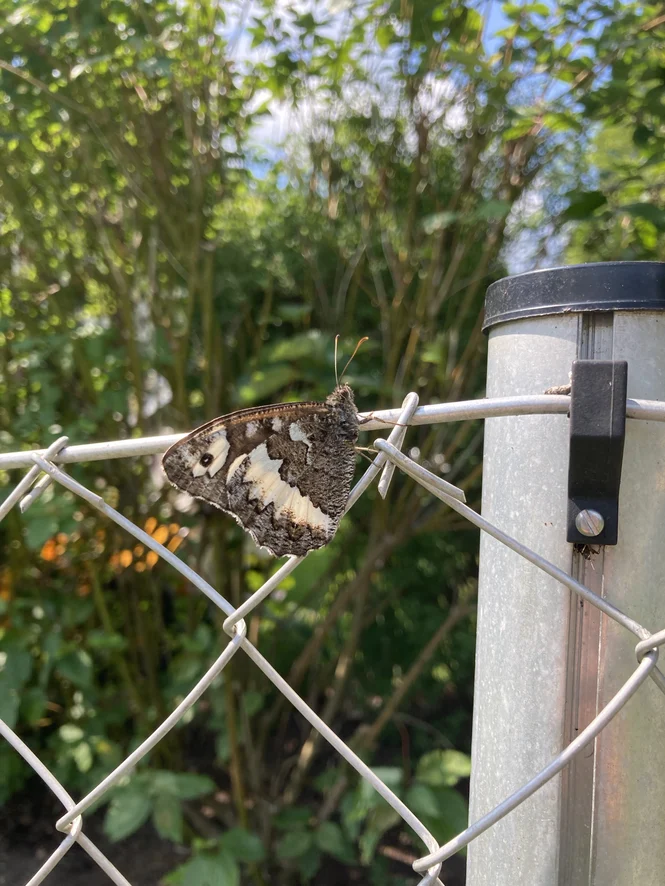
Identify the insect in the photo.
Brintesia circe
